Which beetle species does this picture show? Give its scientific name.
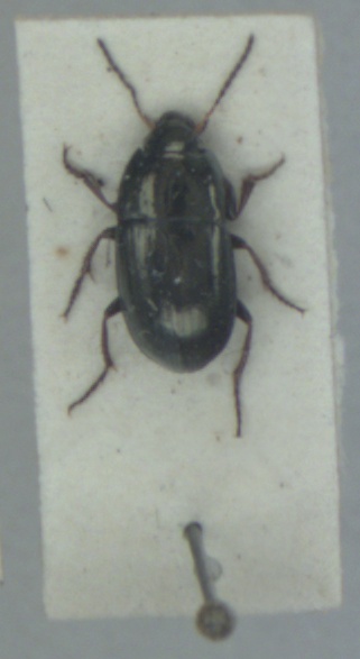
Amara communis
